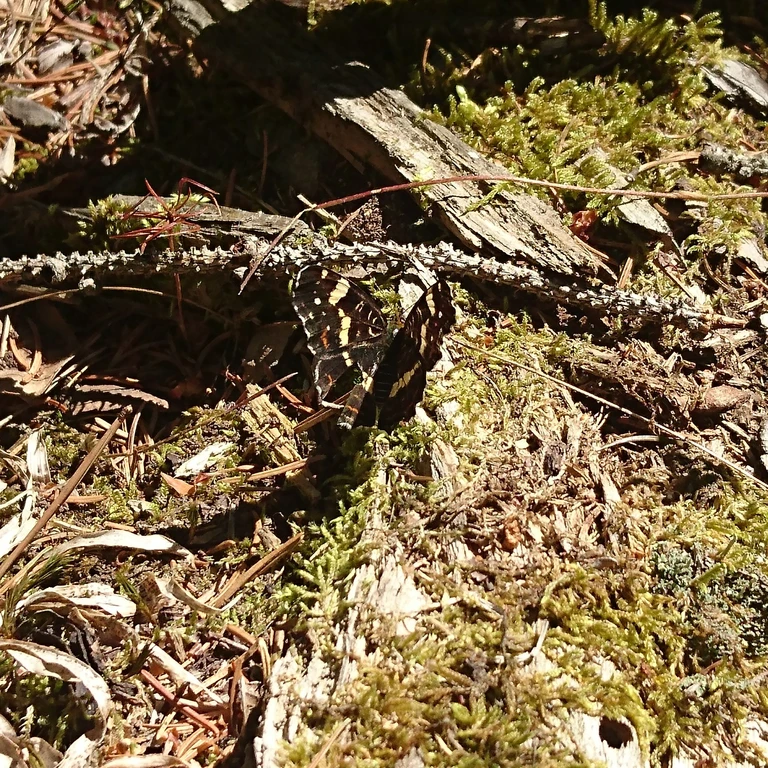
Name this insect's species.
Araschnia levana
